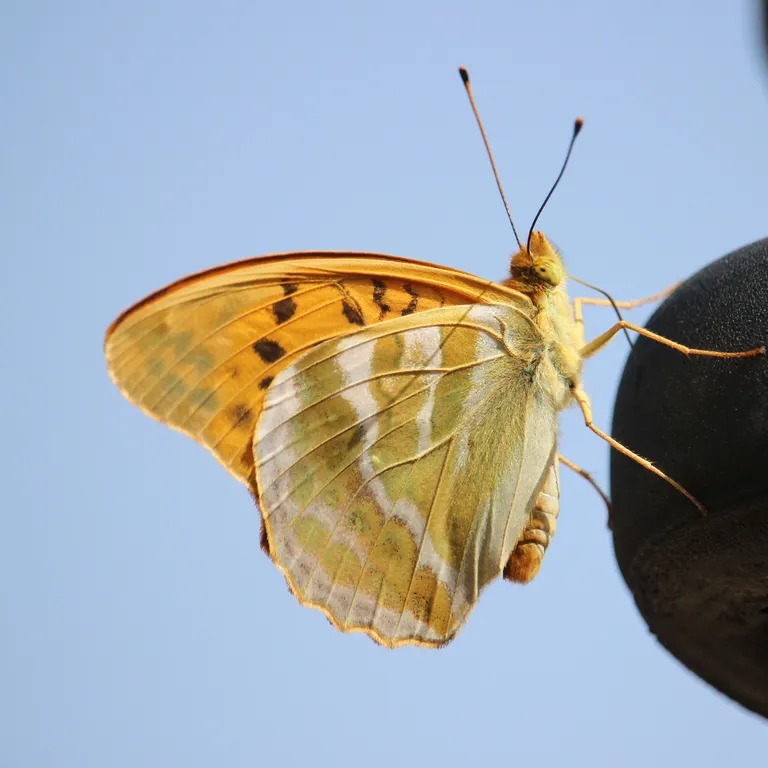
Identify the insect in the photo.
Argynnis paphia
